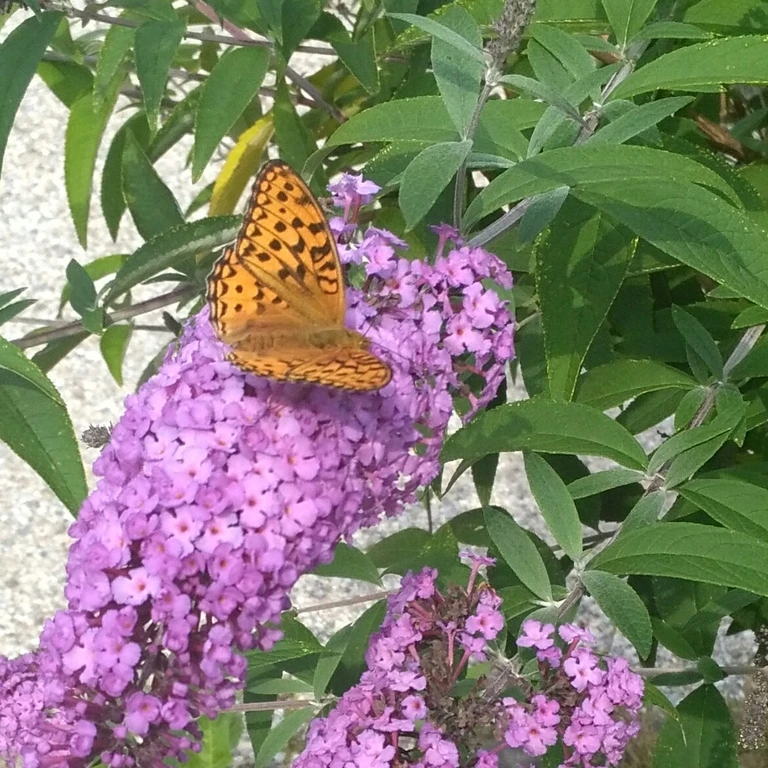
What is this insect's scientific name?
Fabriciana adippe
